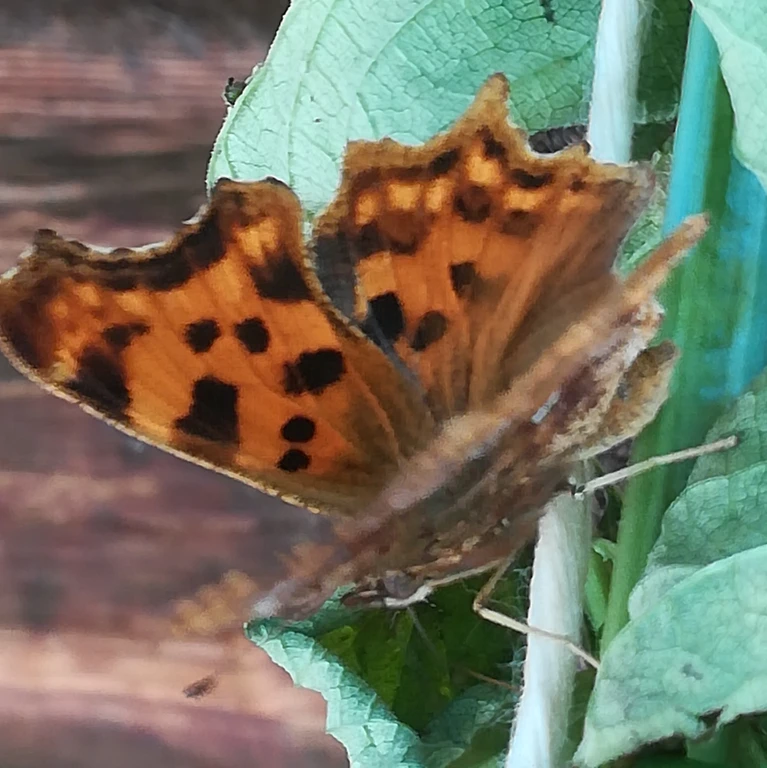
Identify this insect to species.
Polygonia c-album
